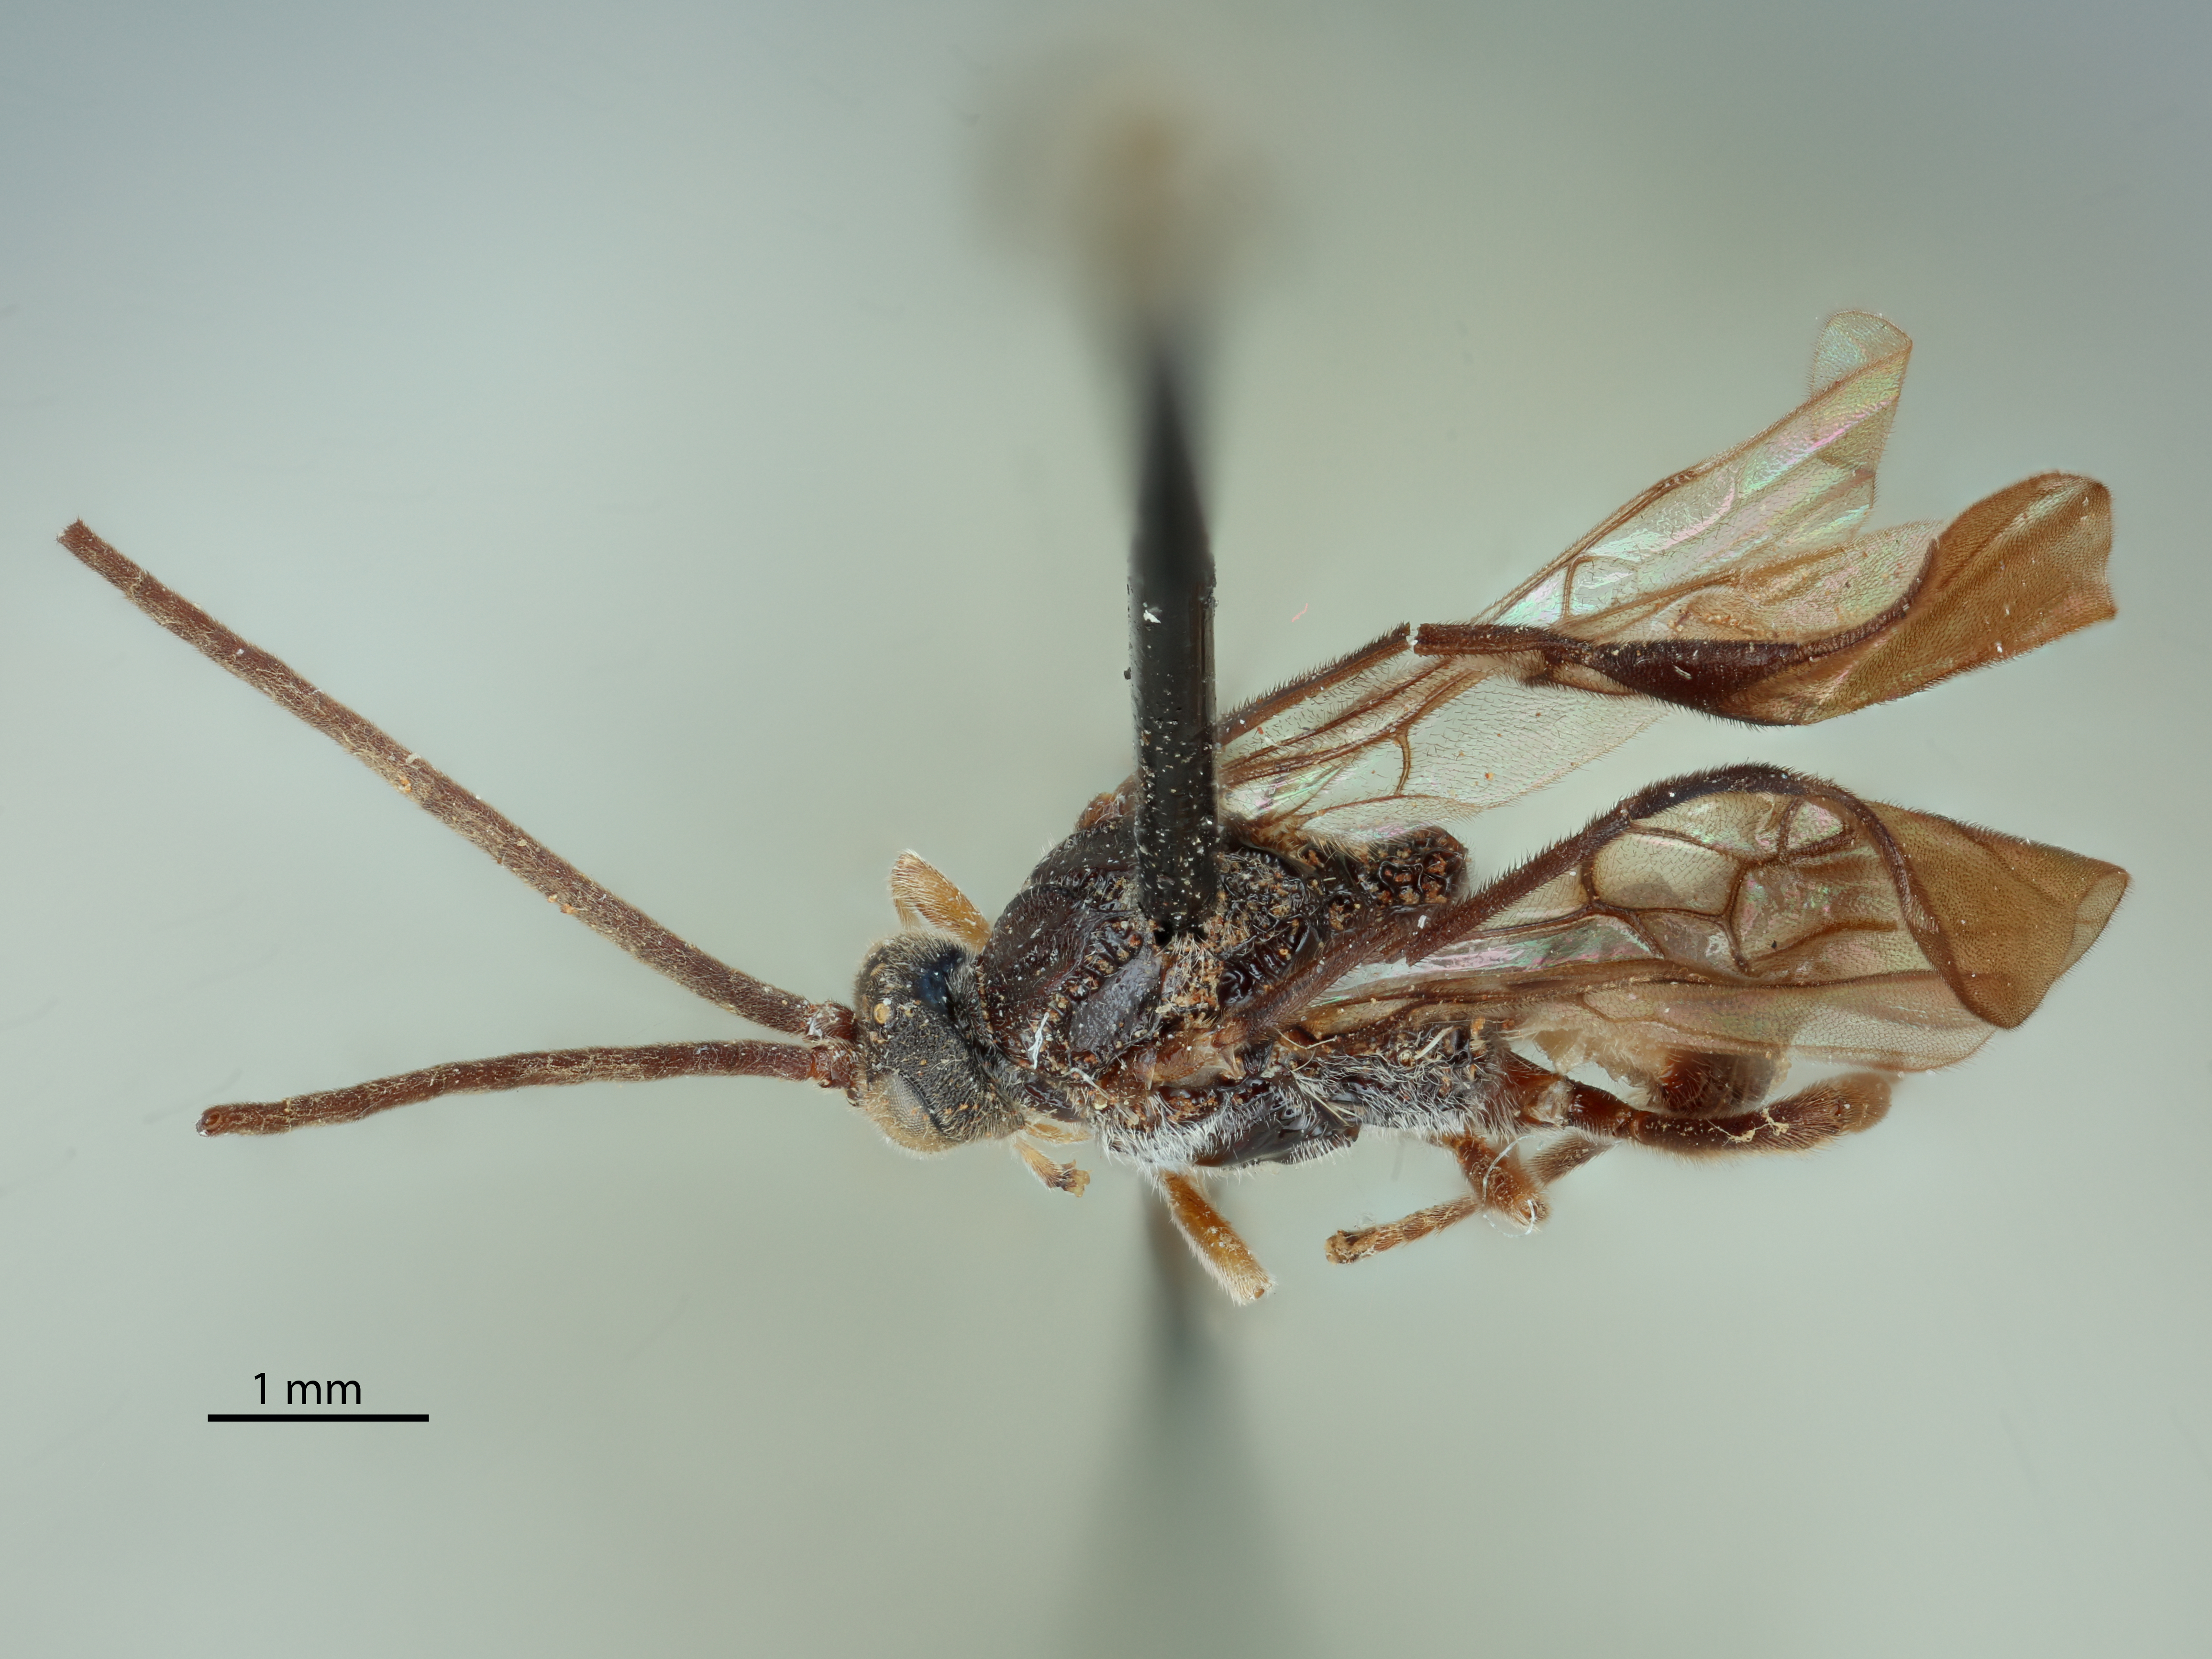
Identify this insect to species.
Microplitis philippinensis
